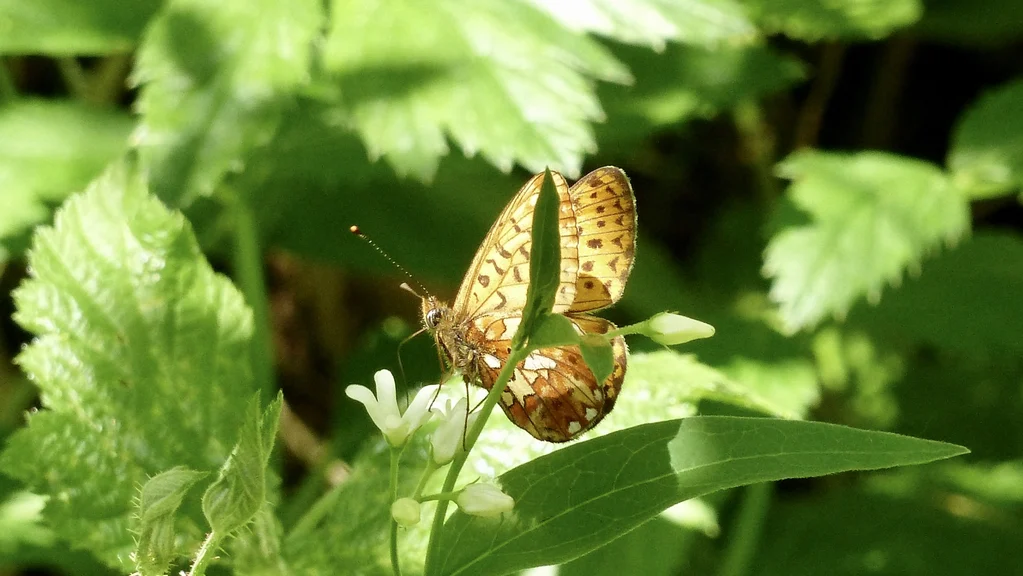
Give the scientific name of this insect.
Boloria euphrosyne (also Clossiana euphrosyne)
